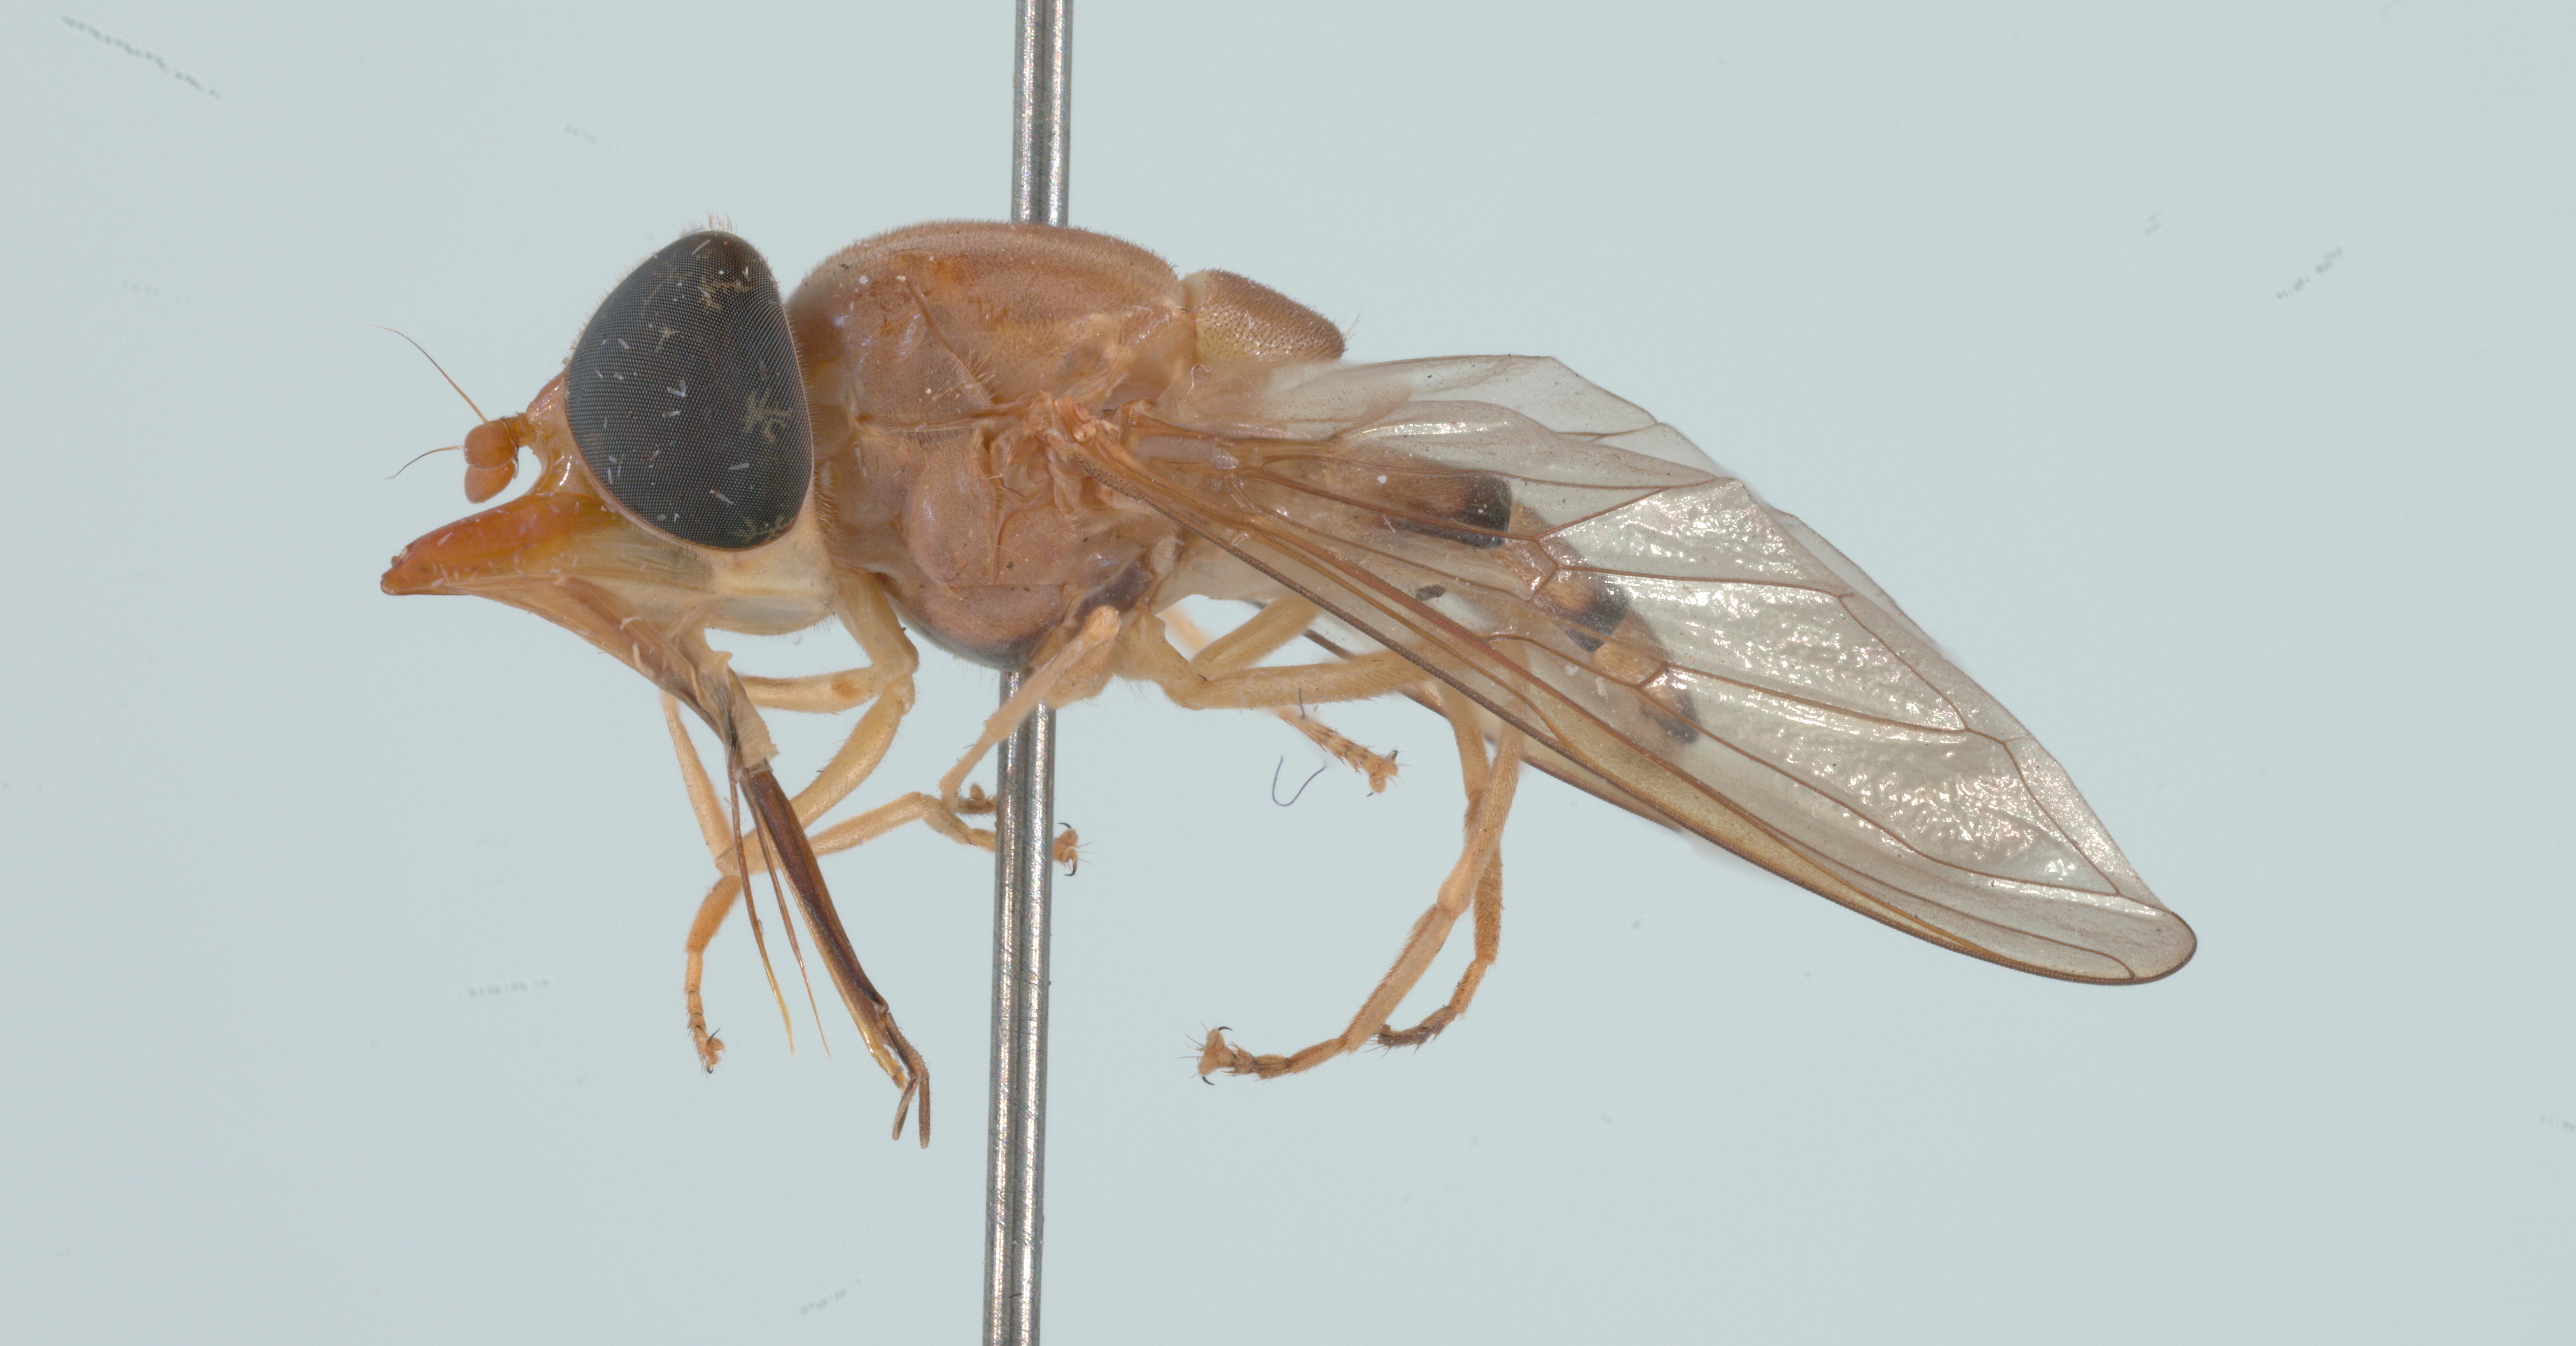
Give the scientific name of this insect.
Rhingia lutea
